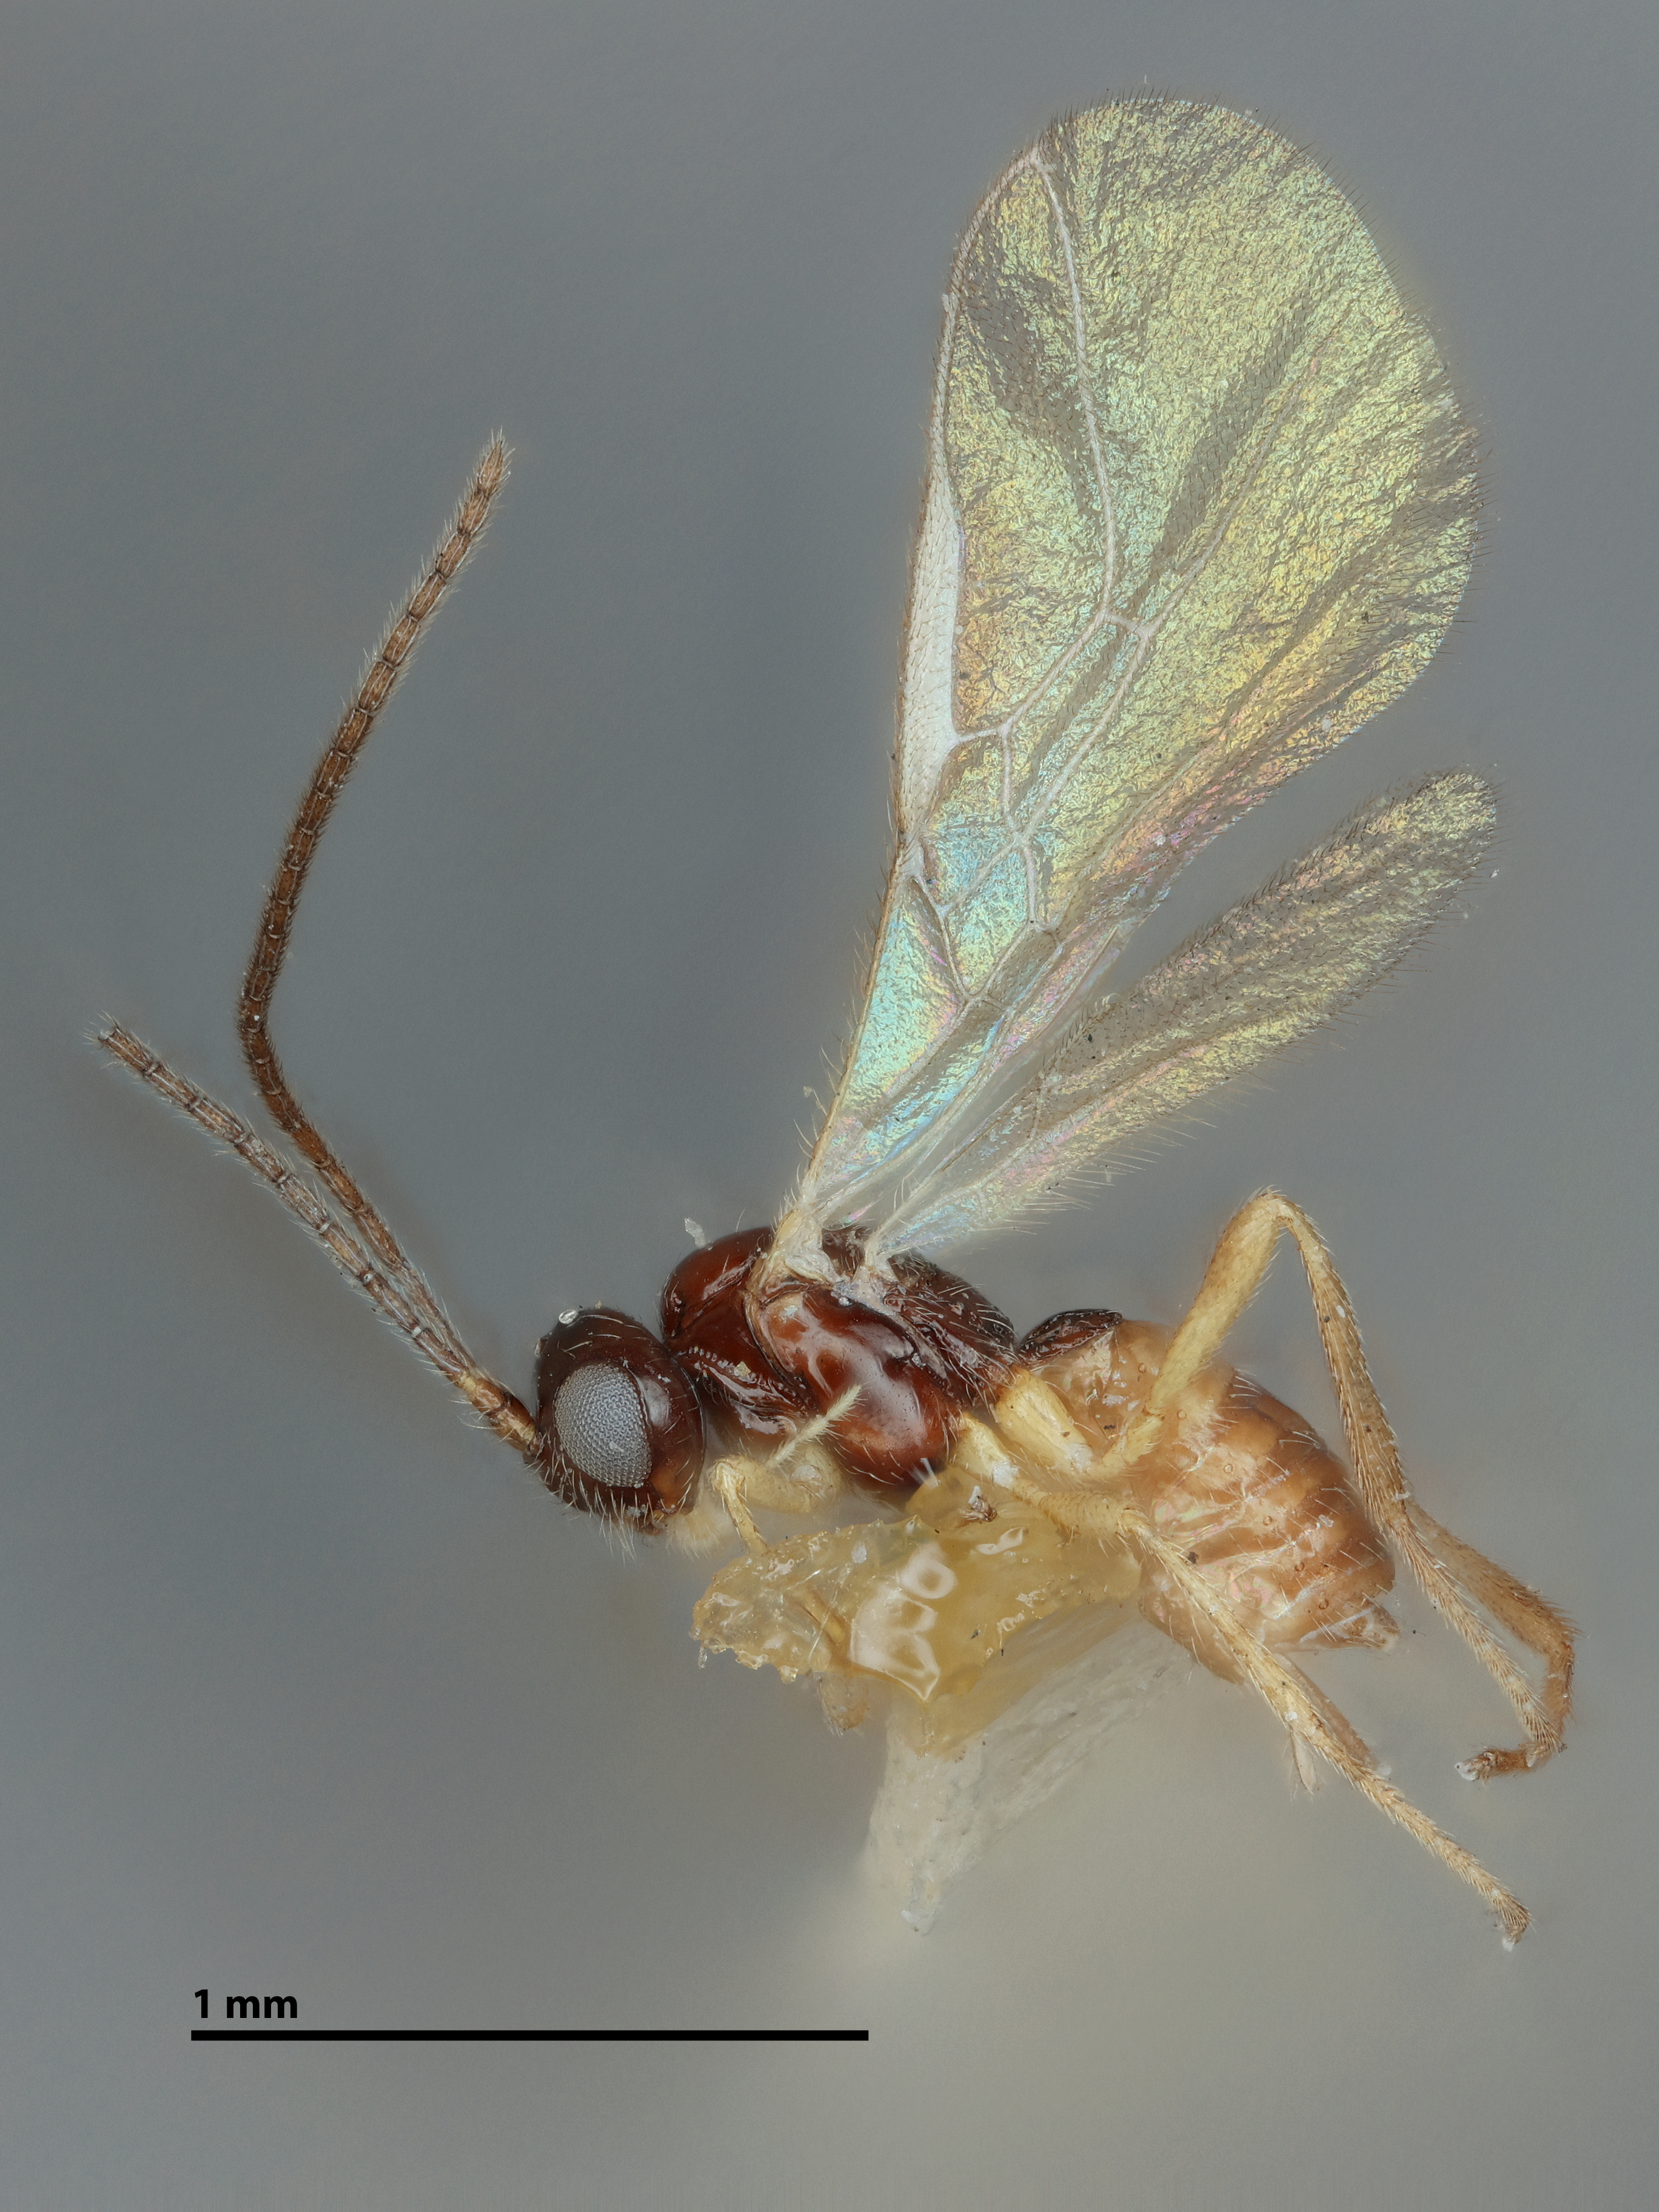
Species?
Opius nigritellae
